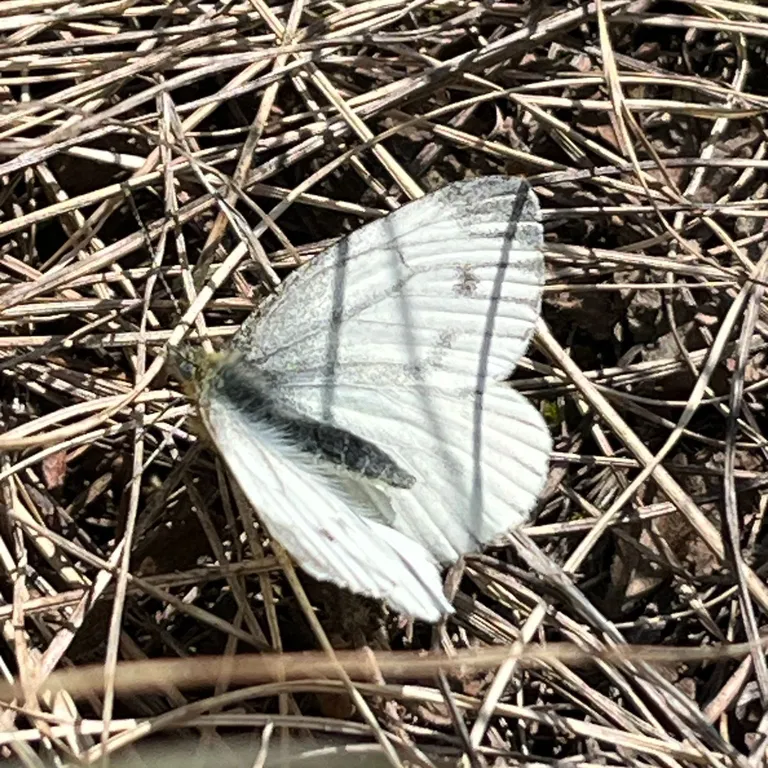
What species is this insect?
Pieris napi
